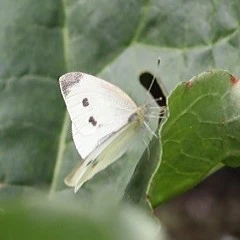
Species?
Pieris rapae
